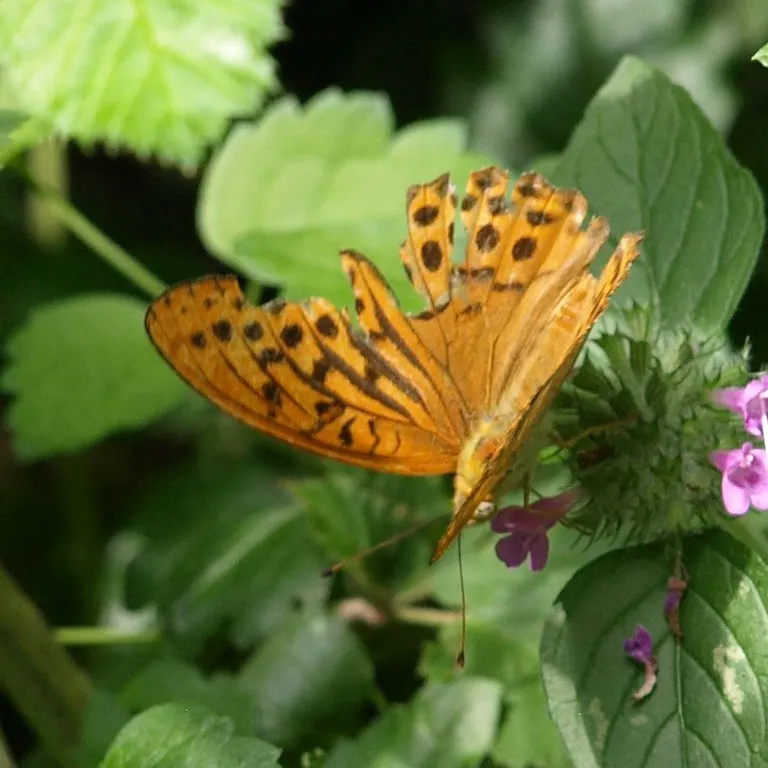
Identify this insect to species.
Argynnis paphia
